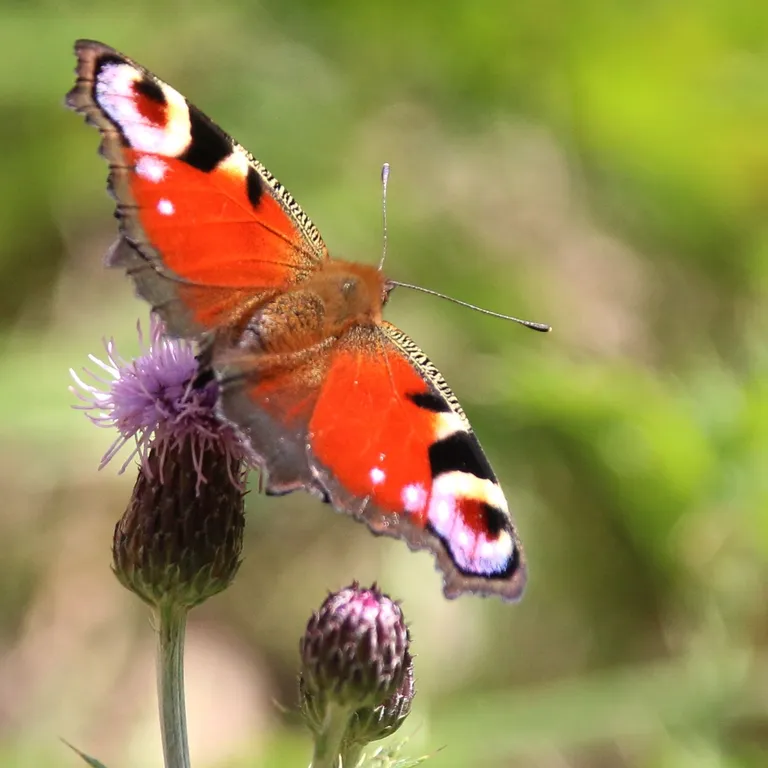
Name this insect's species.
Aglais io
